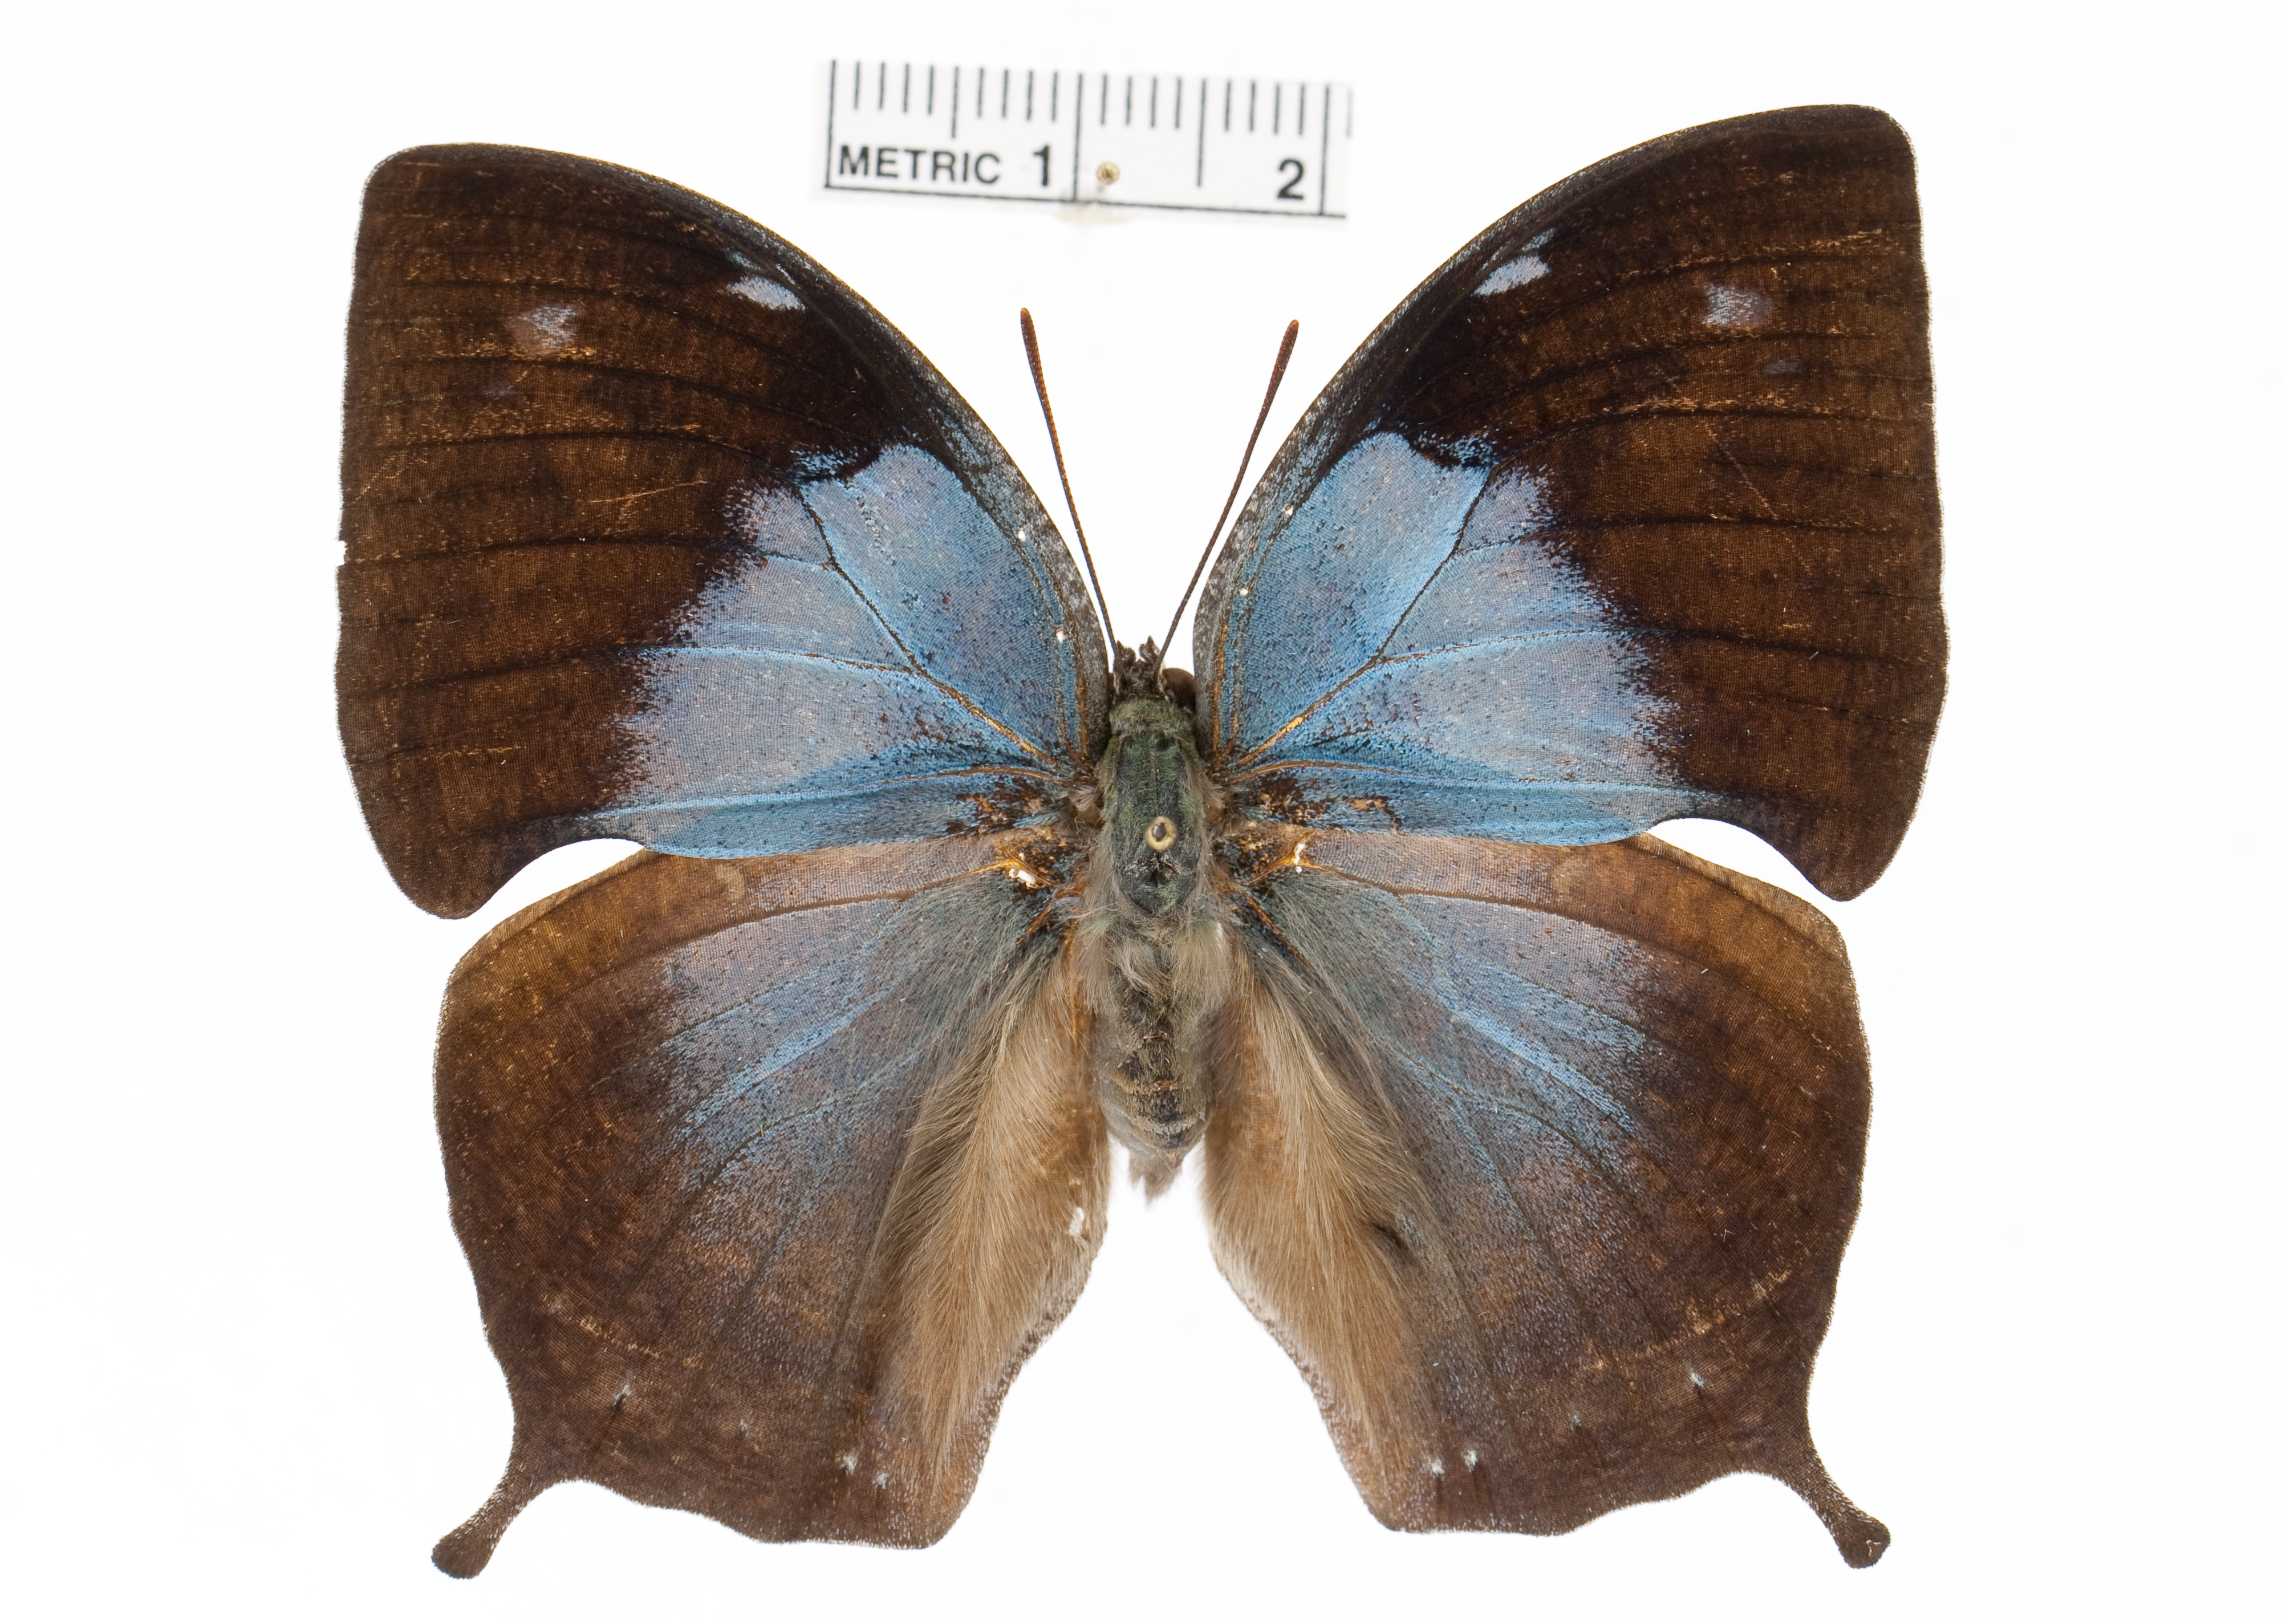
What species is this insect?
Memphis grandis
